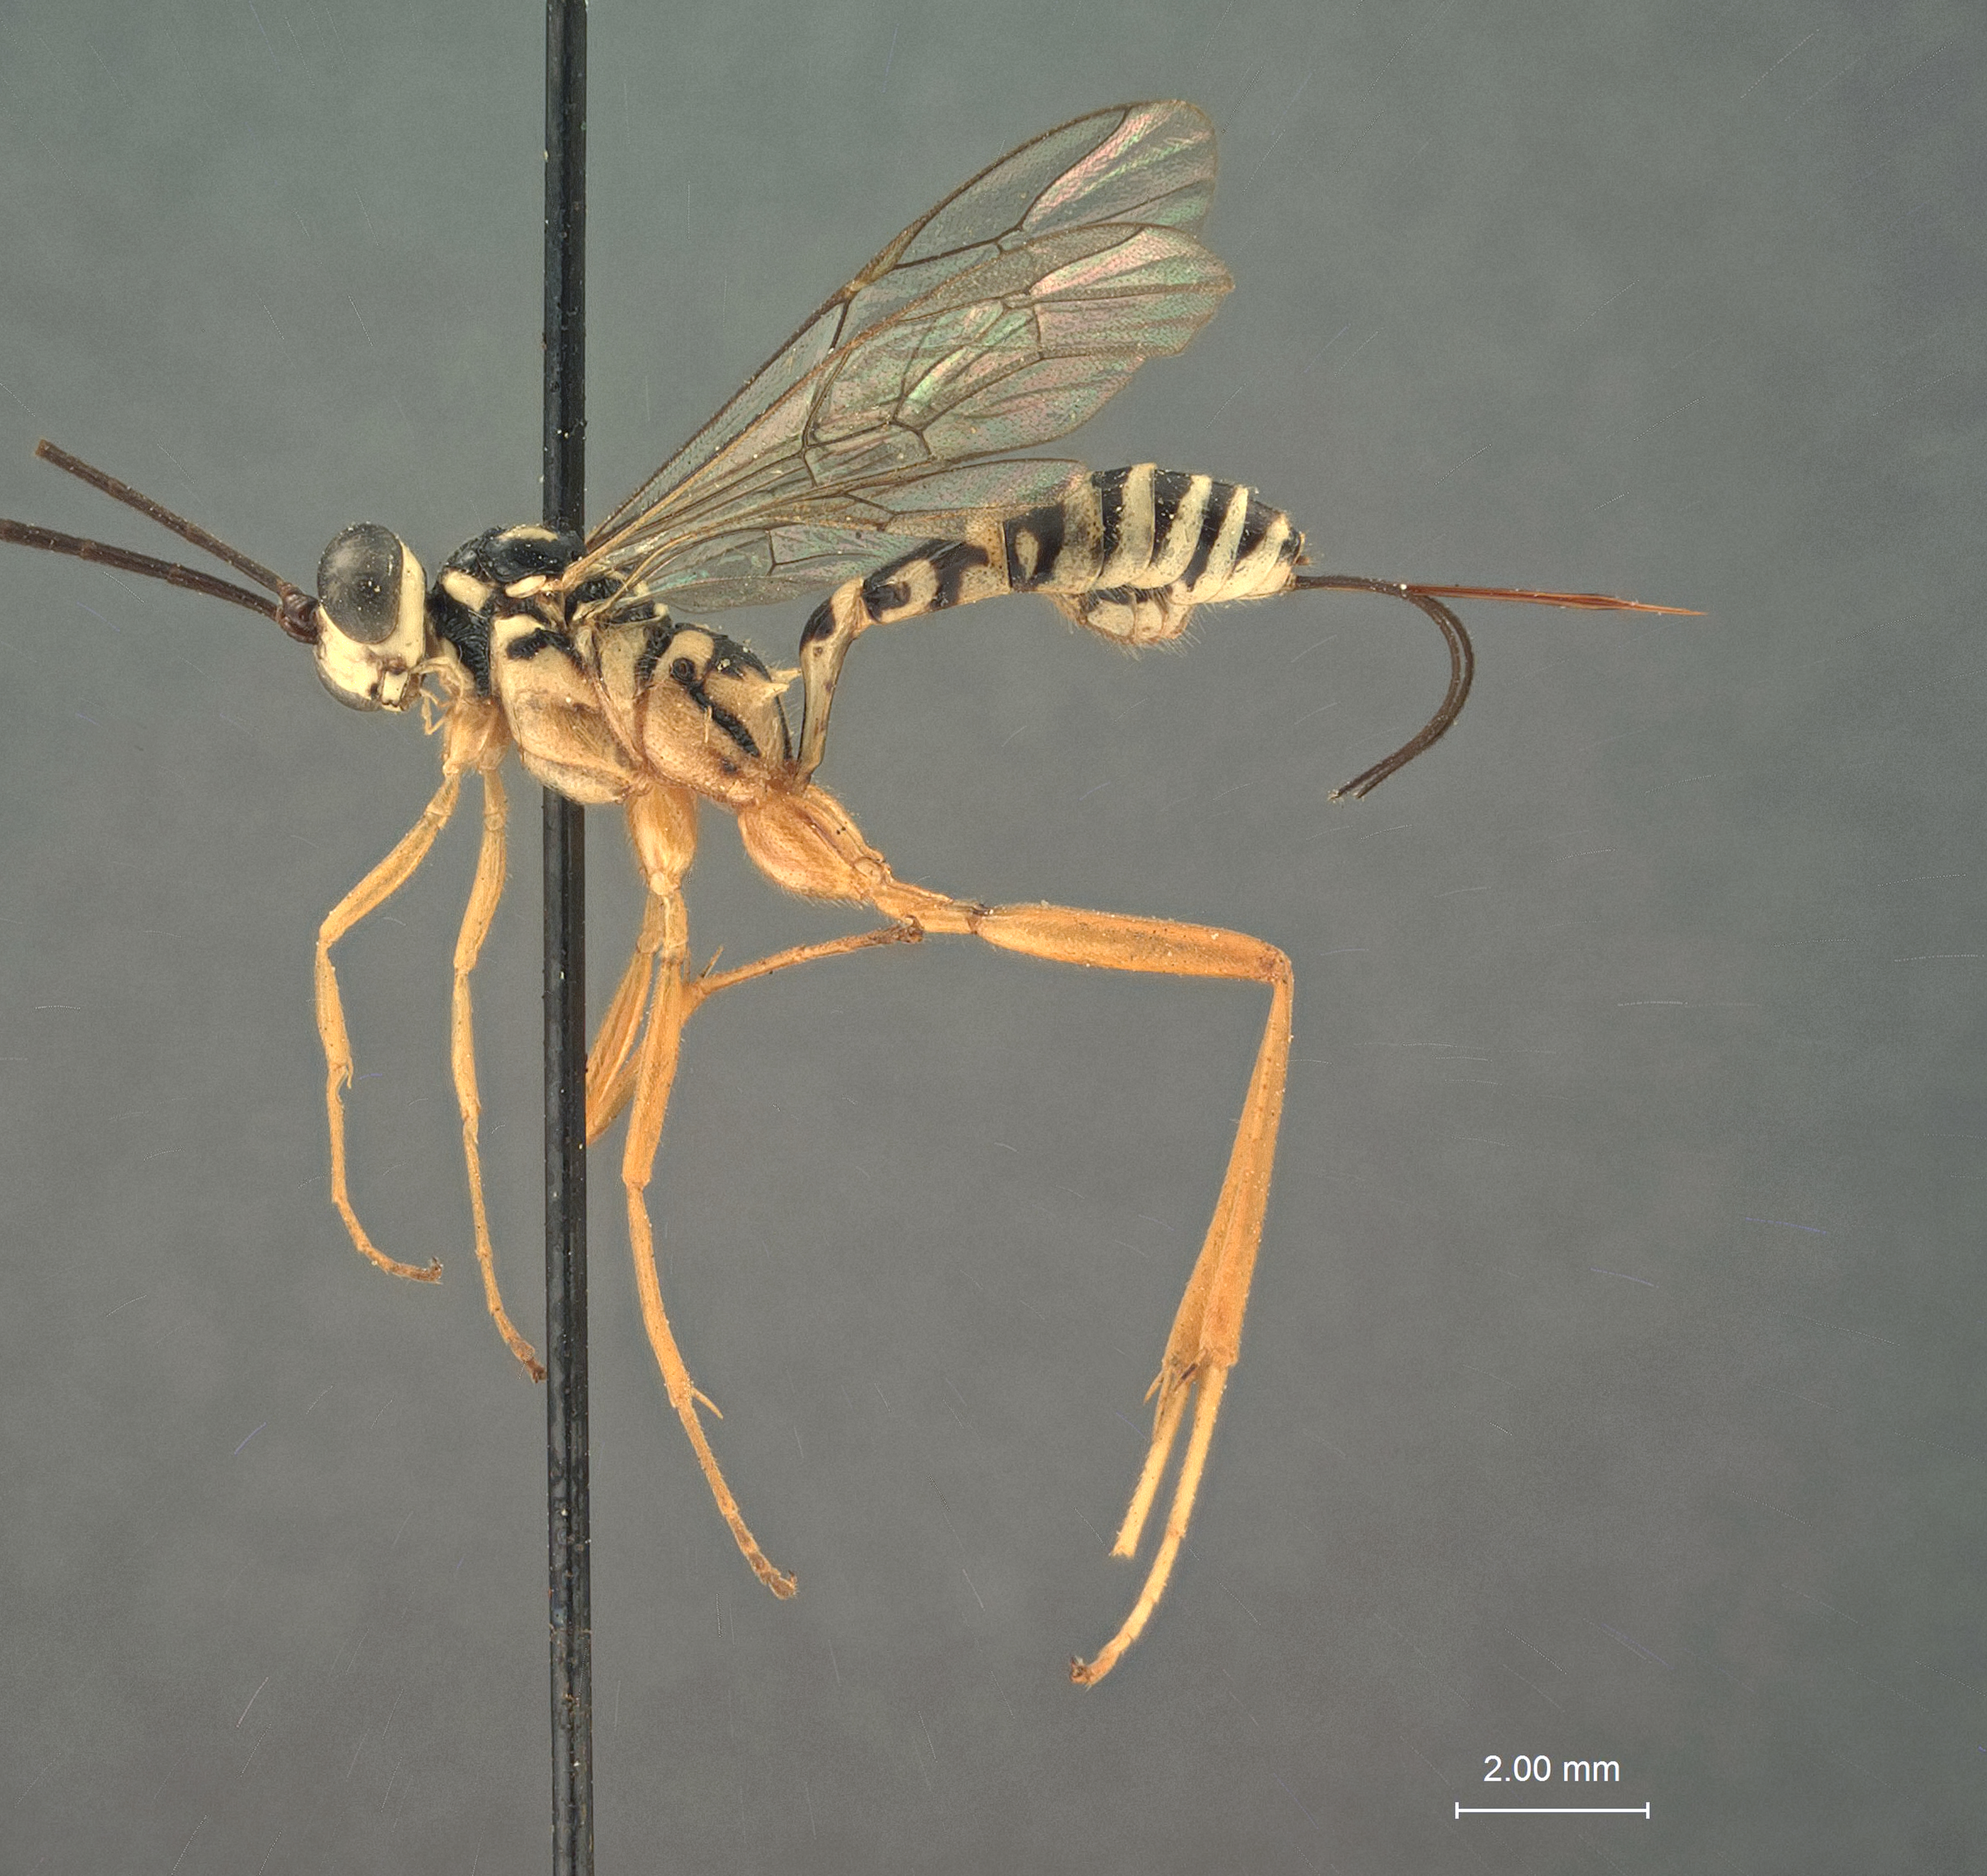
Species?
Polycyrtus neglectus
